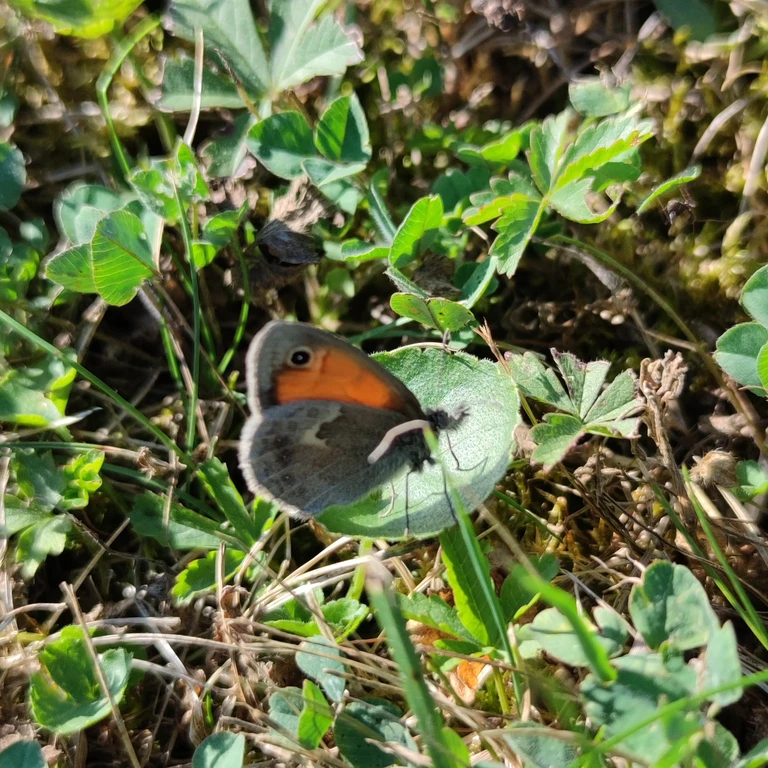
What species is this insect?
Coenonympha pamphilus
